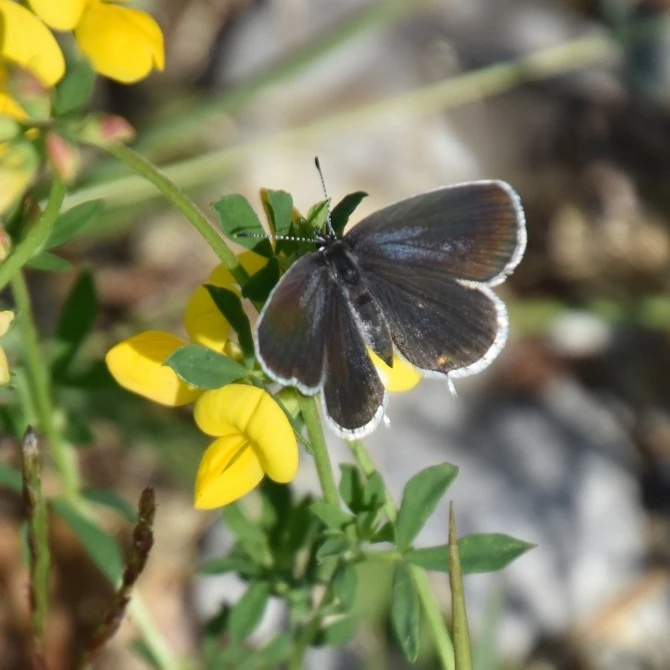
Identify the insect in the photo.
Cupido argiades (also Elkalyce argiades)
